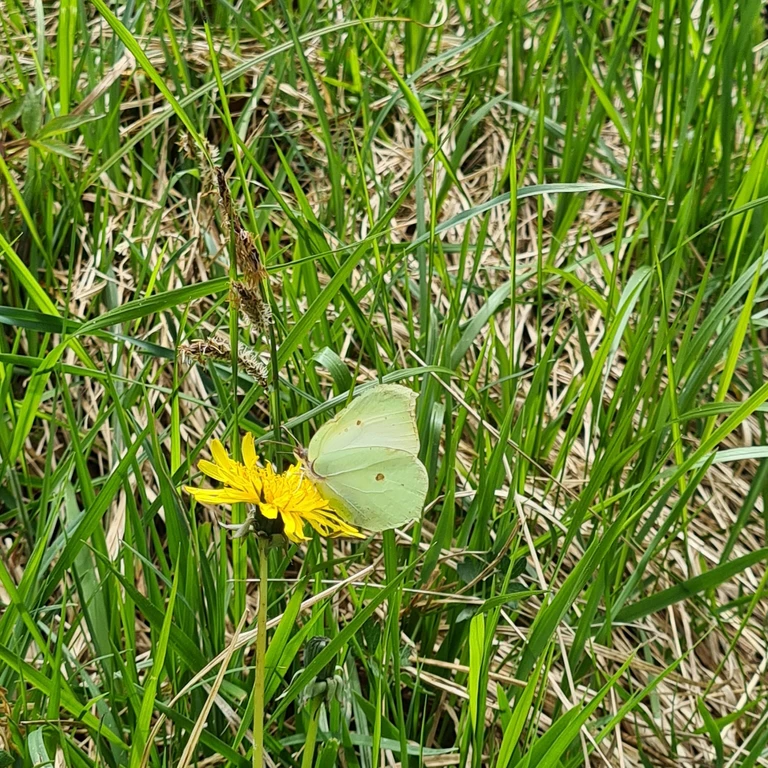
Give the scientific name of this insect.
Gonepteryx rhamni
